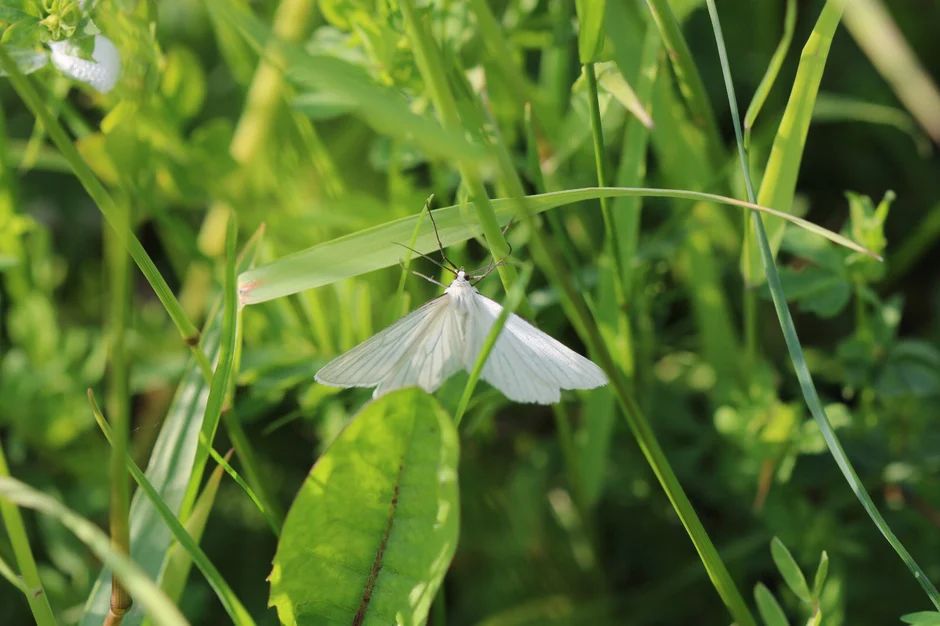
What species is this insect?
Siona lineata
